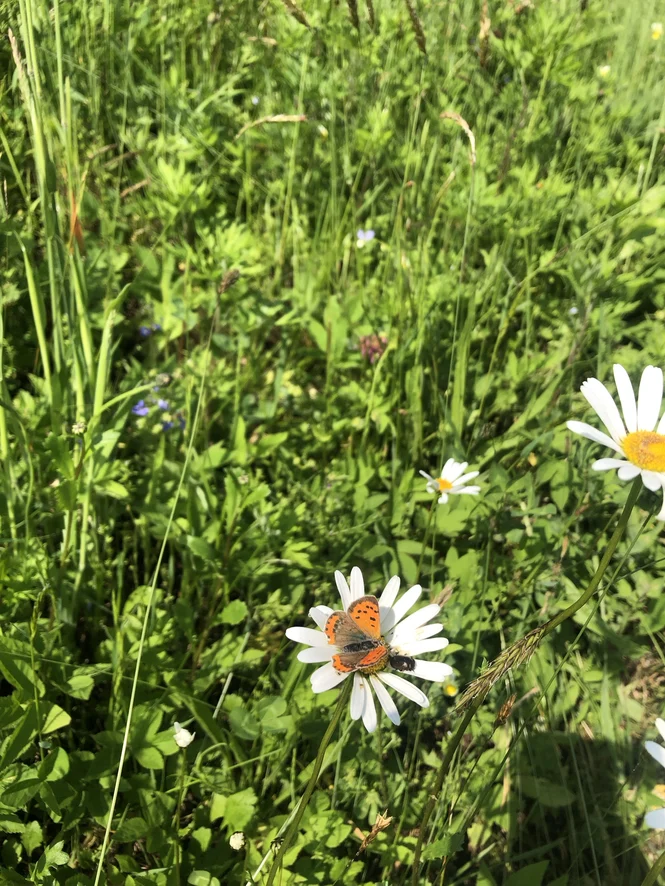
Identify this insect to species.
Lycaena phlaeas
